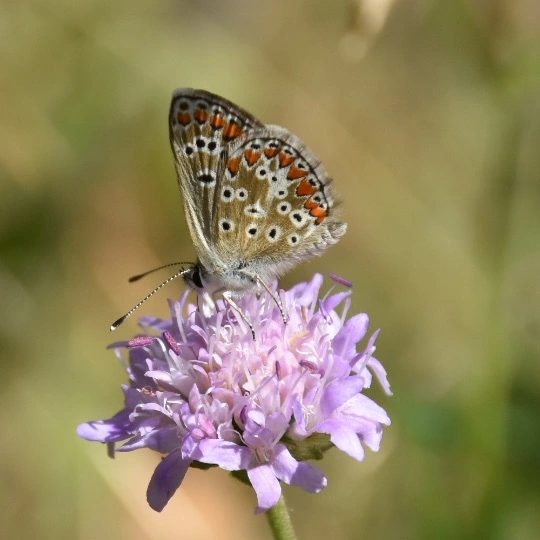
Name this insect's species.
Aricia agestis/artaxerxes
